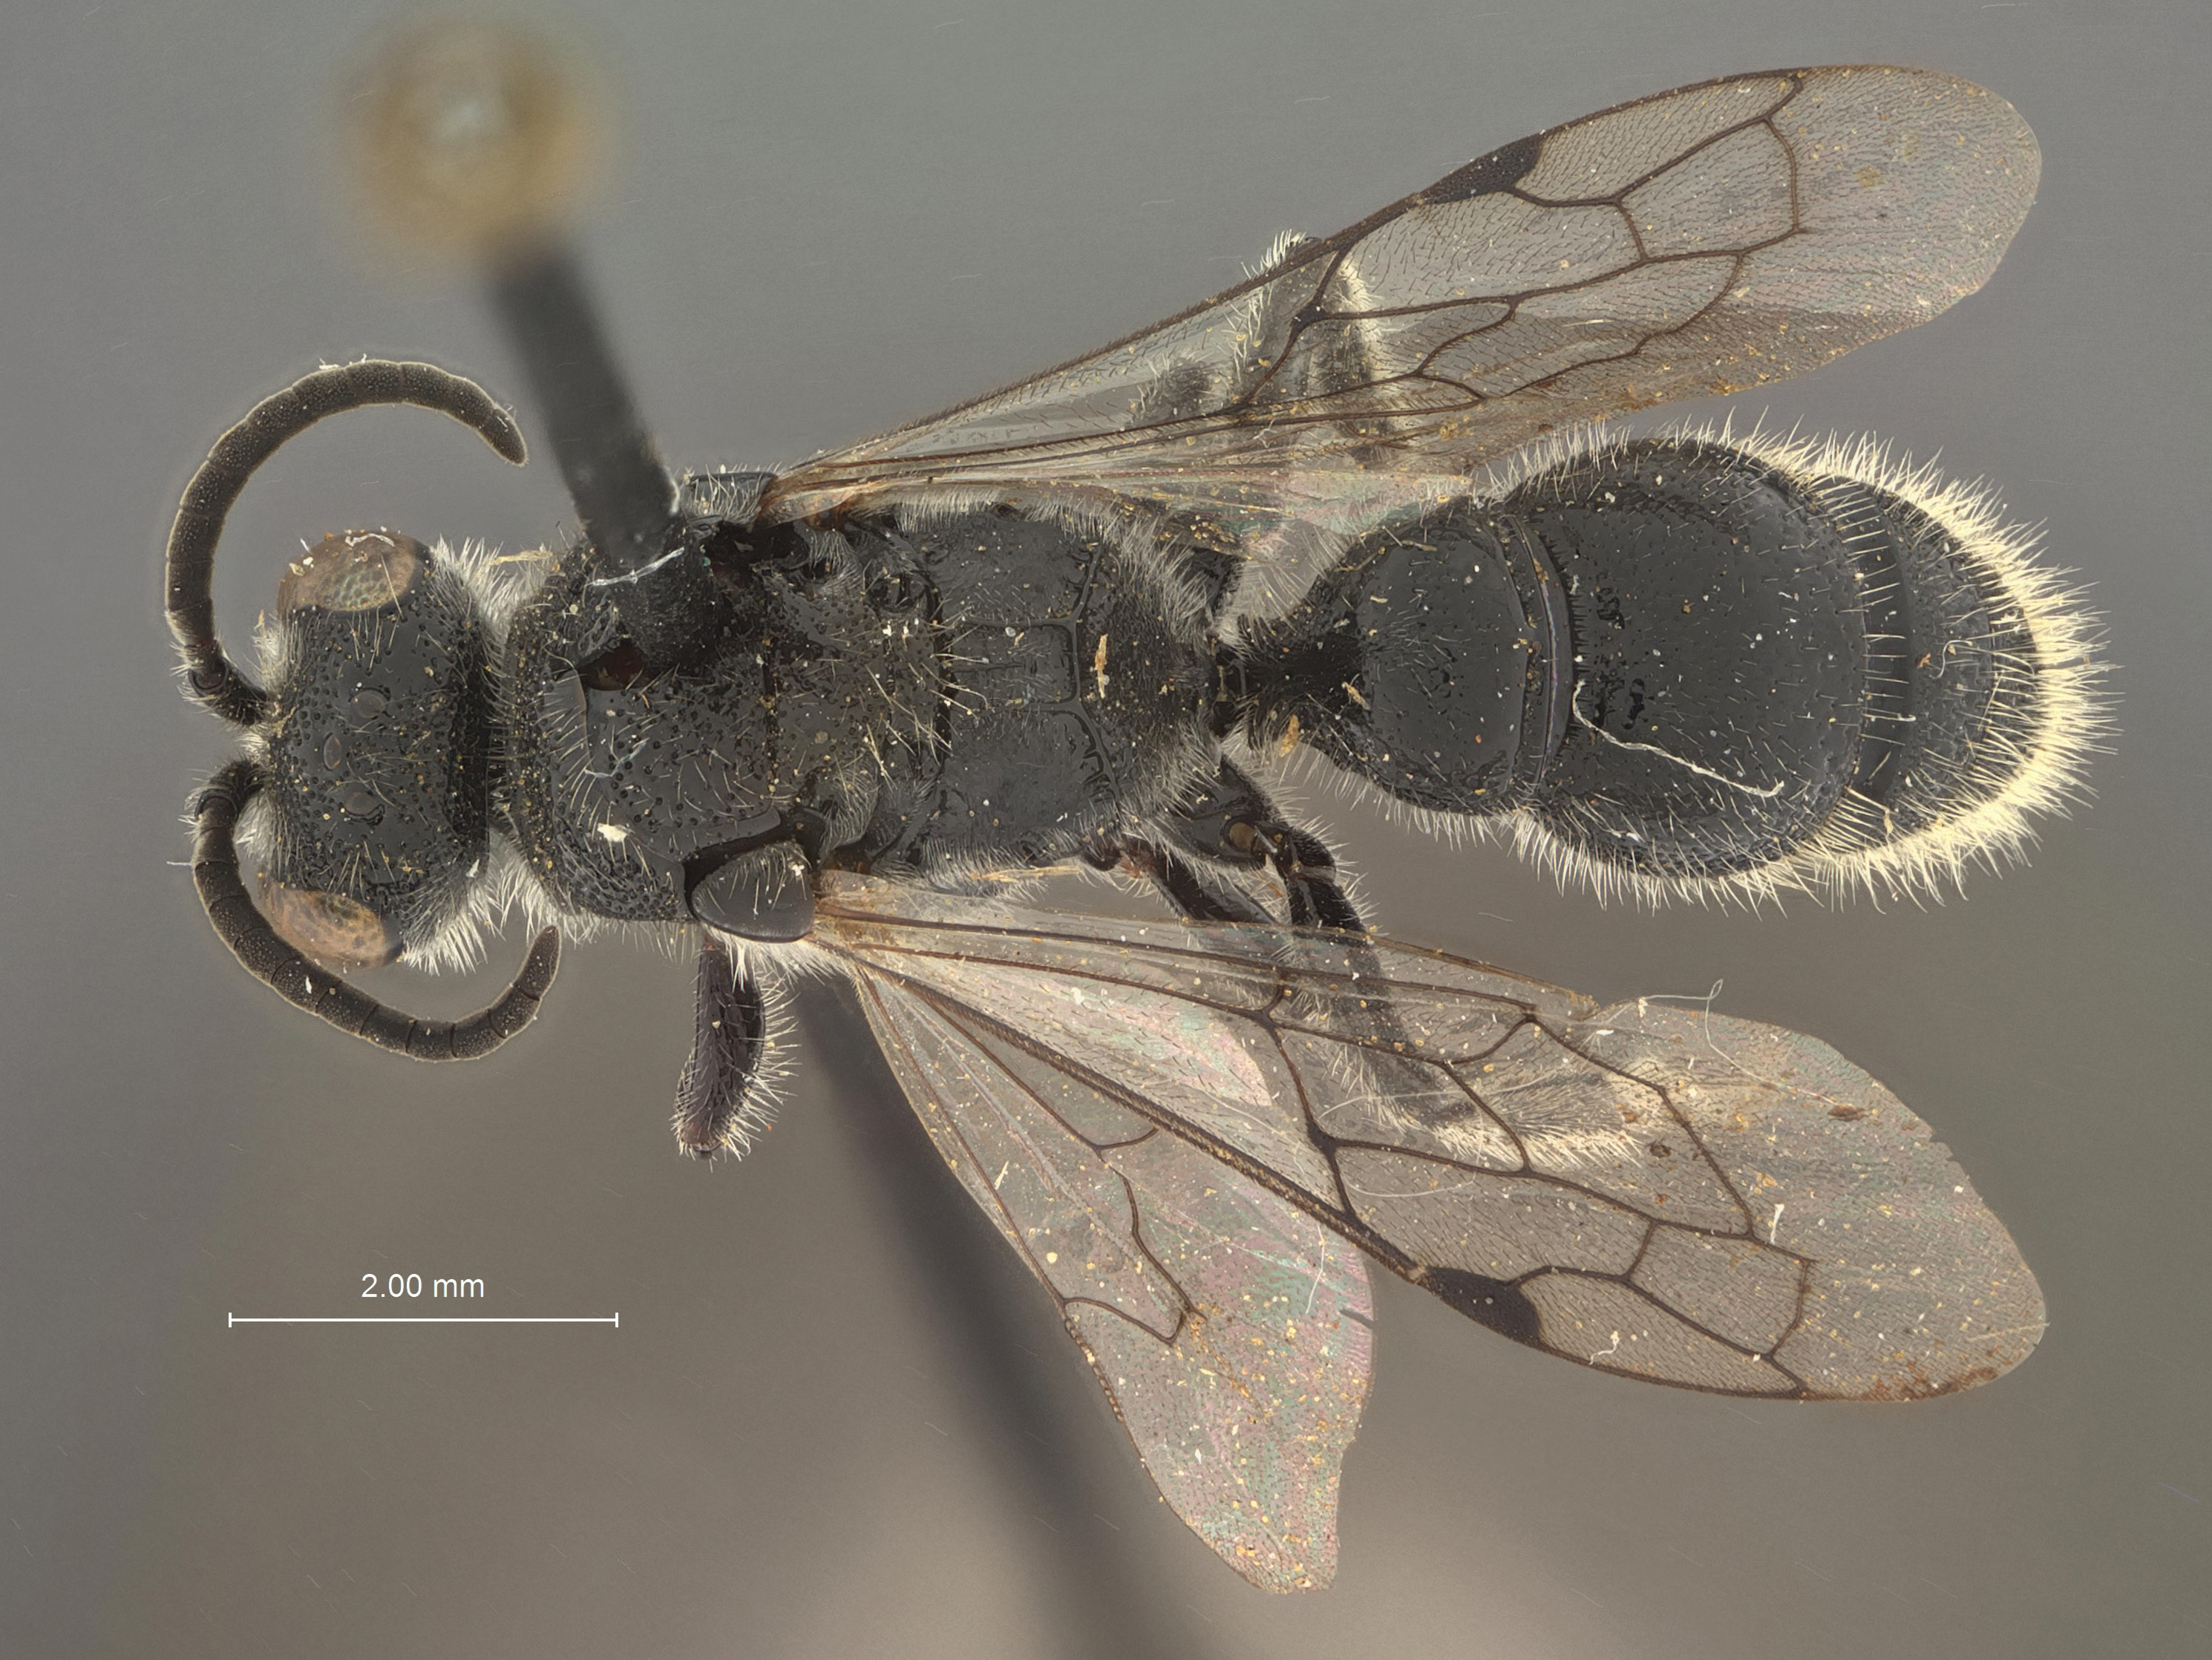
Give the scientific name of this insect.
Tiphia dentonae
